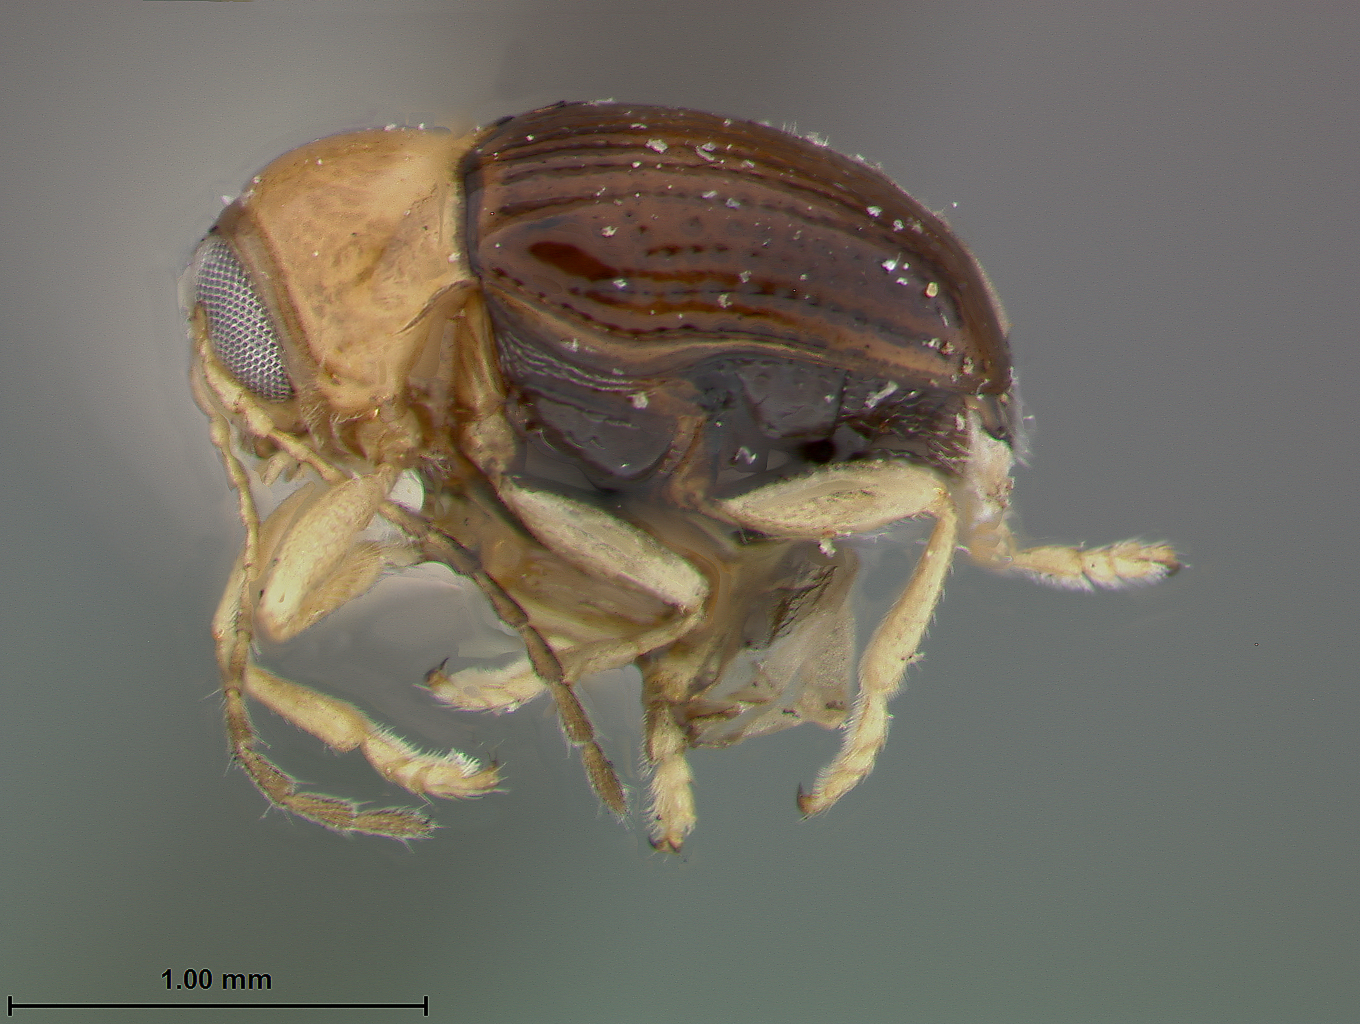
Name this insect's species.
Coenobius stoneri
